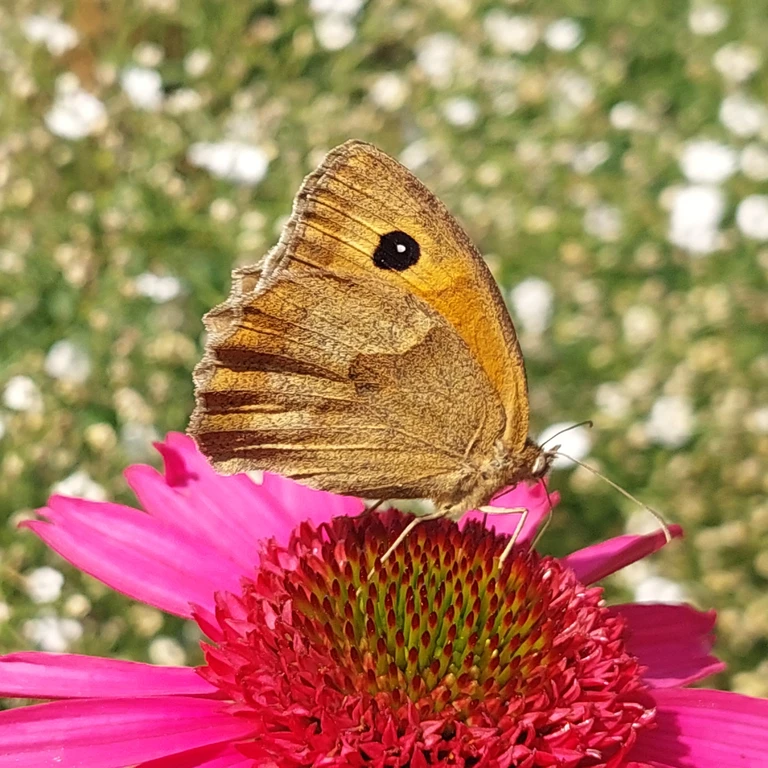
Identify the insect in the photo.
Maniola jurtina
